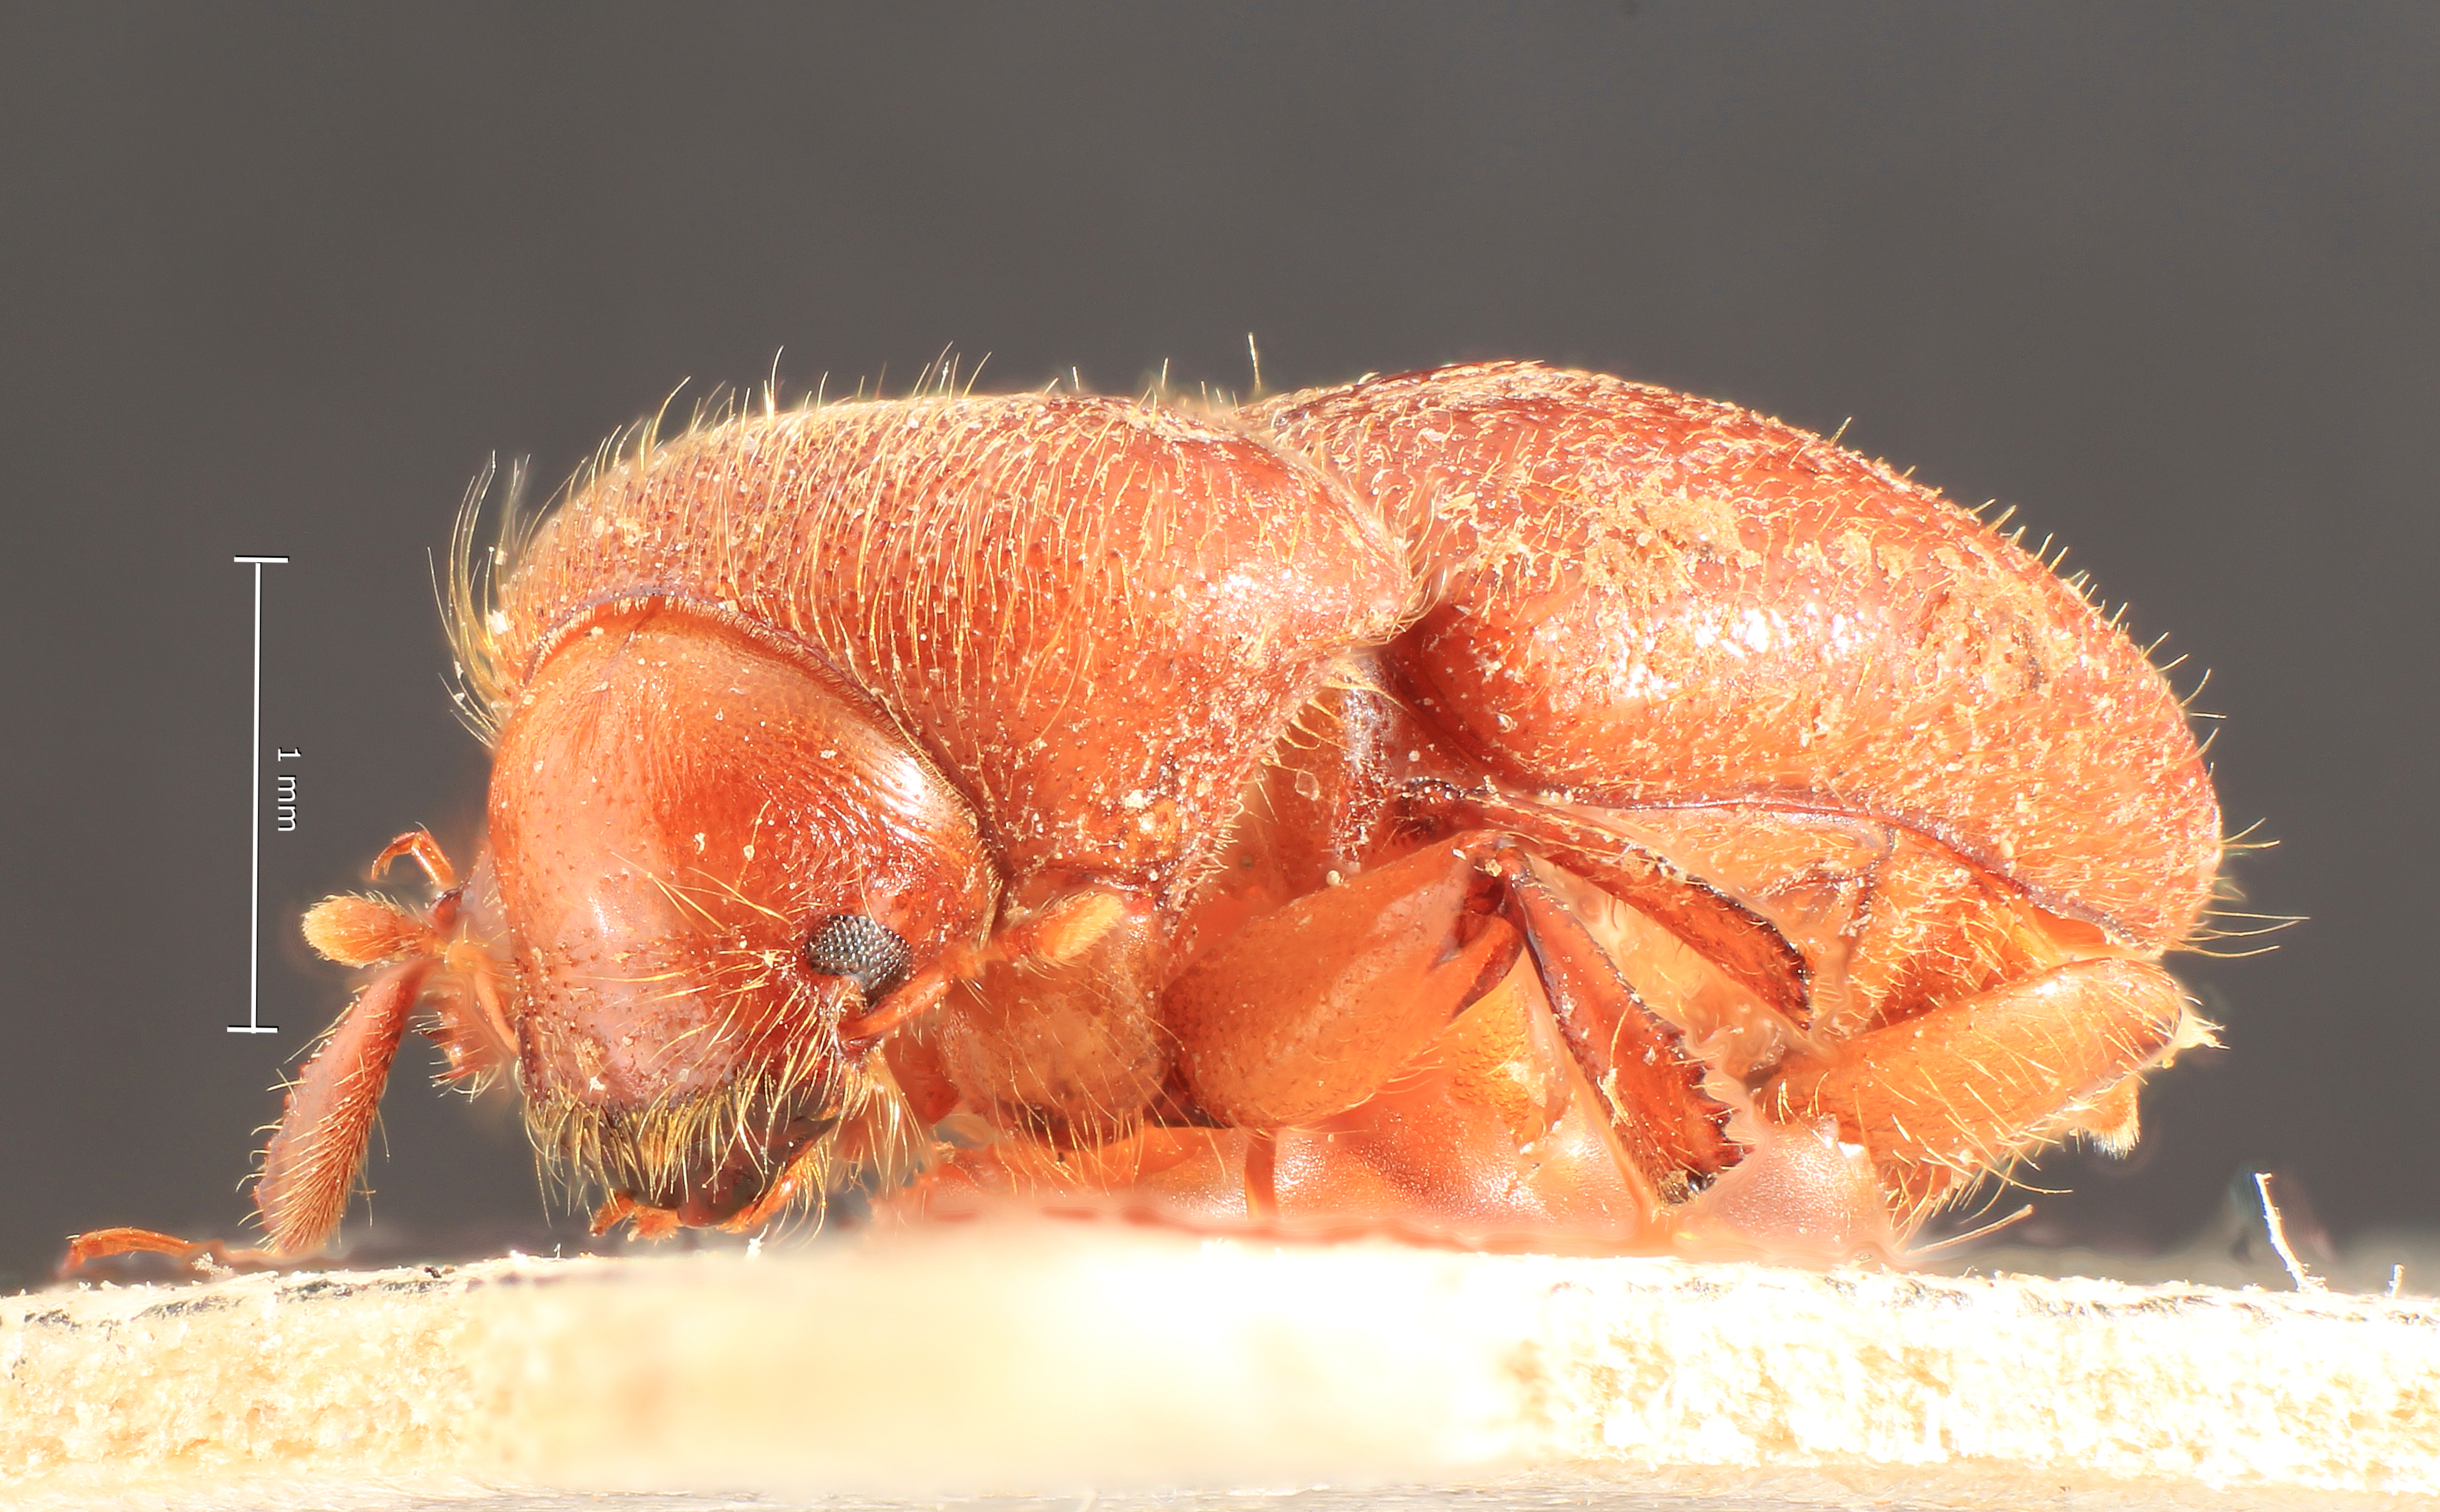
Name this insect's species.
Xyleborus novus
